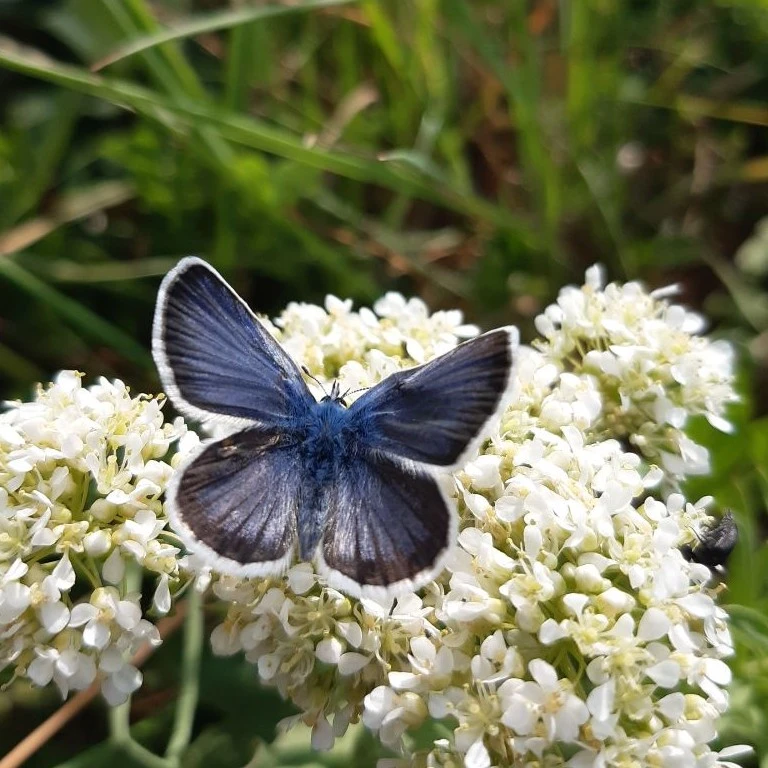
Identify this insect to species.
Plebejus argus
